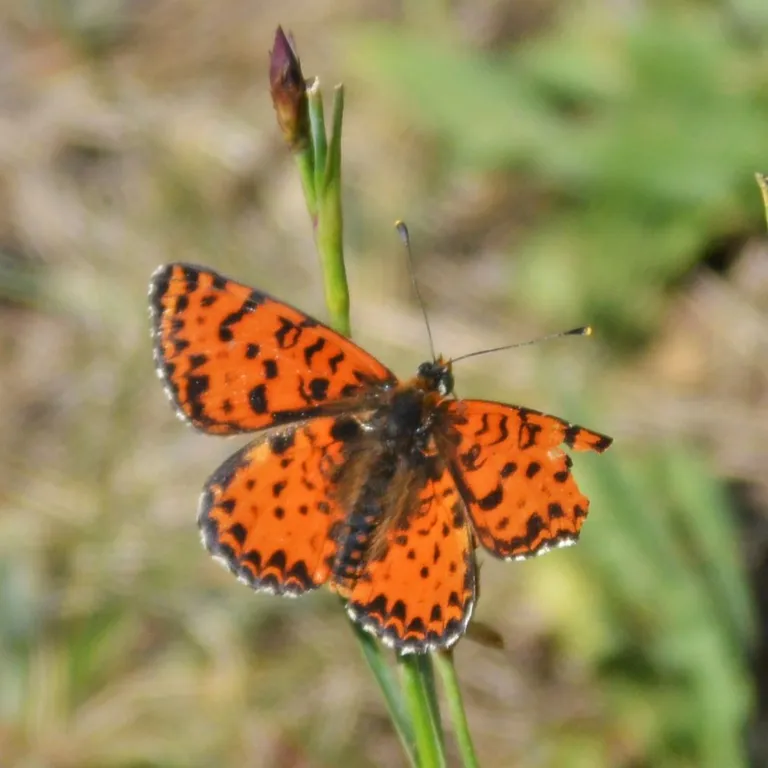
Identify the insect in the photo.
Melitaea didyma
